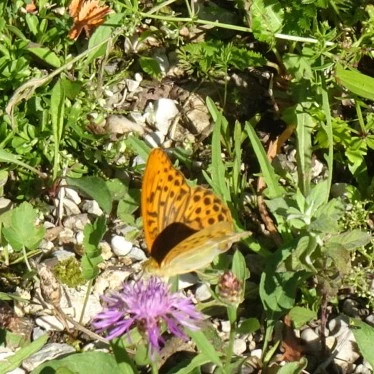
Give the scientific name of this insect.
Argynnis paphia
